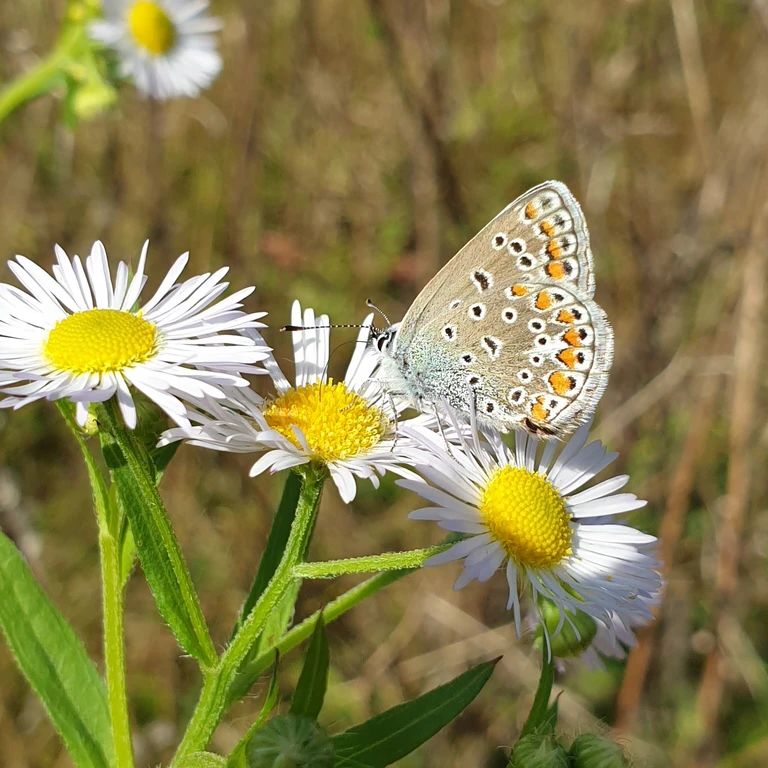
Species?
Polyommatus icarus
